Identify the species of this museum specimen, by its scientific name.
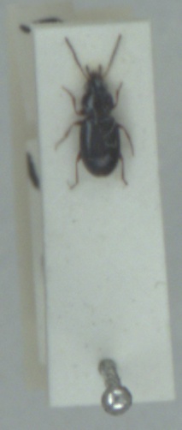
Bembidion obtusum
